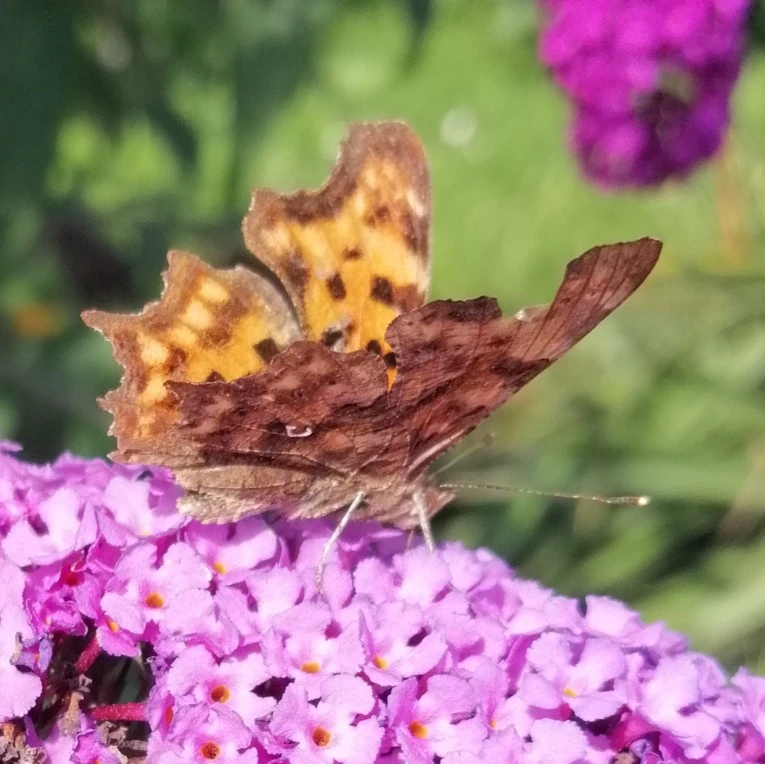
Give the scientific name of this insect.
Polygonia c-album
